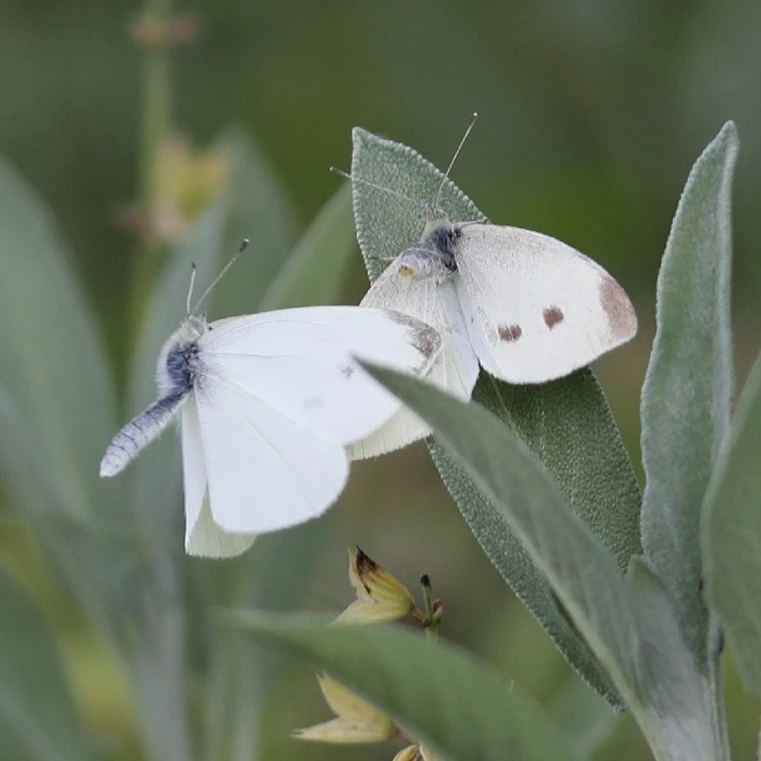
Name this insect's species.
Pieris rapae
